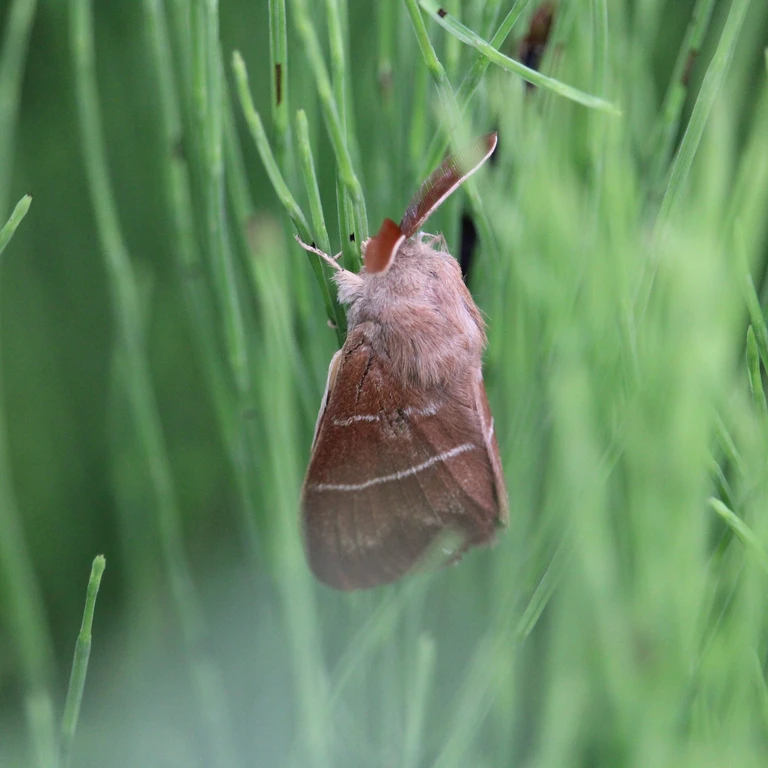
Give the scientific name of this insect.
Macrothylacia rubi
